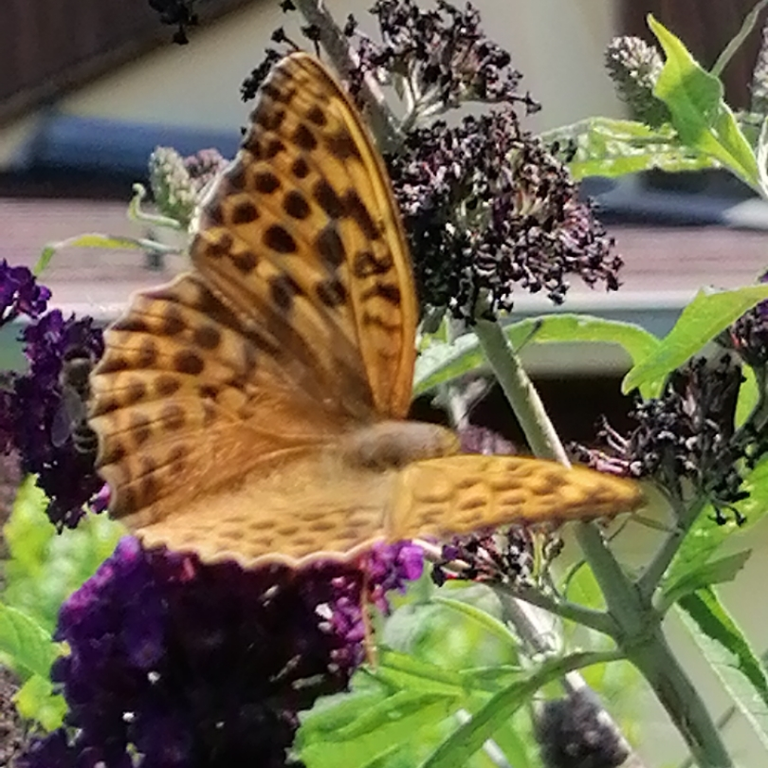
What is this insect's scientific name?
Argynnis paphia
